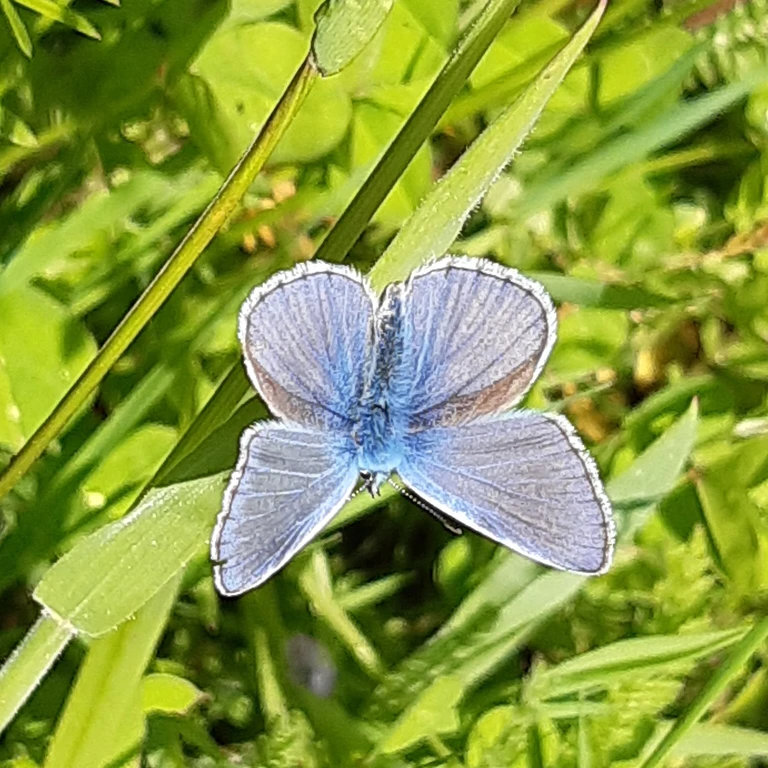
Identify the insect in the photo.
Polyommatus icarus
